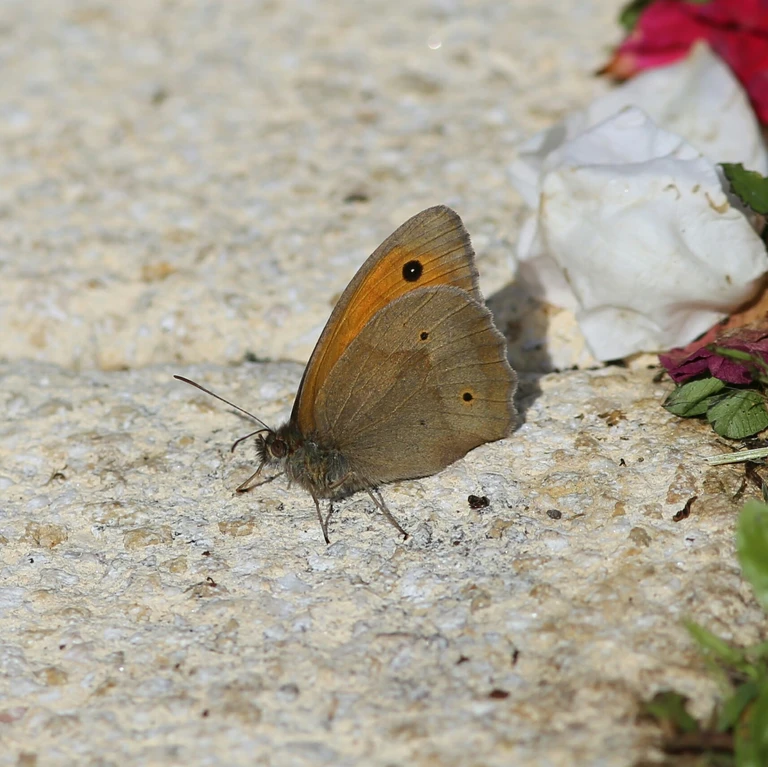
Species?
Maniola jurtina
